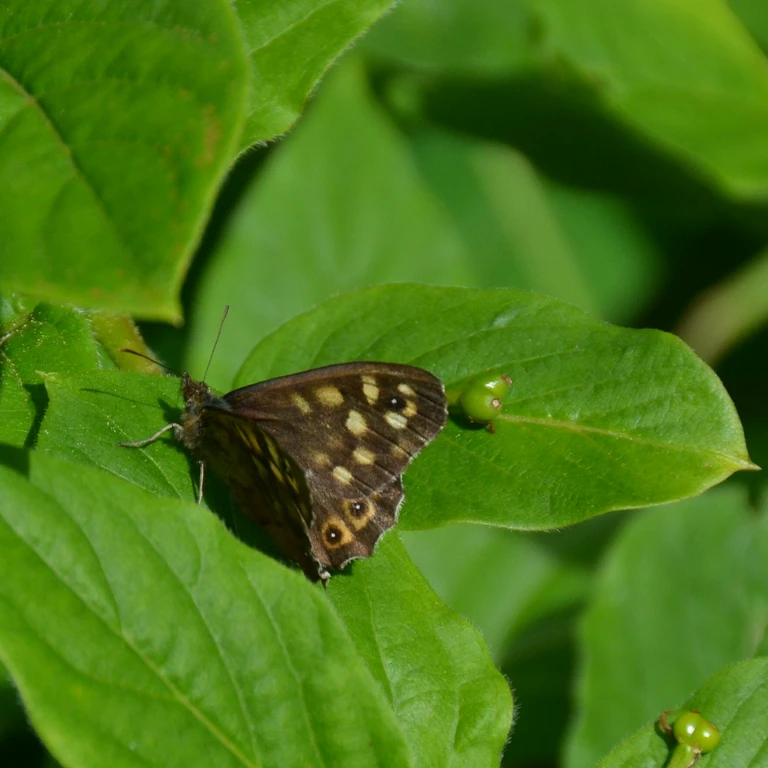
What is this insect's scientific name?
Pararge aegeria
